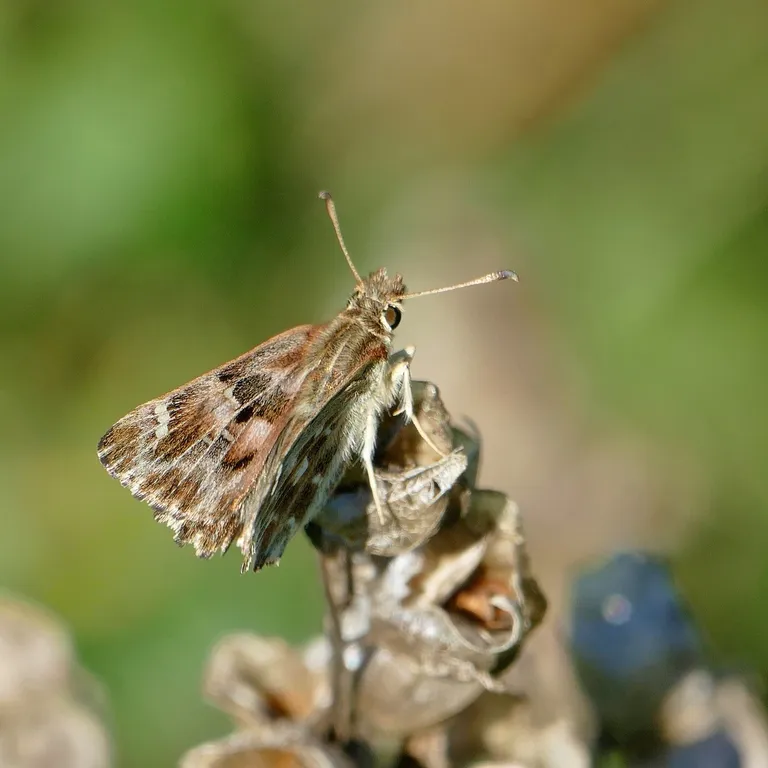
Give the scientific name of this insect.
Carcharodus alceae
